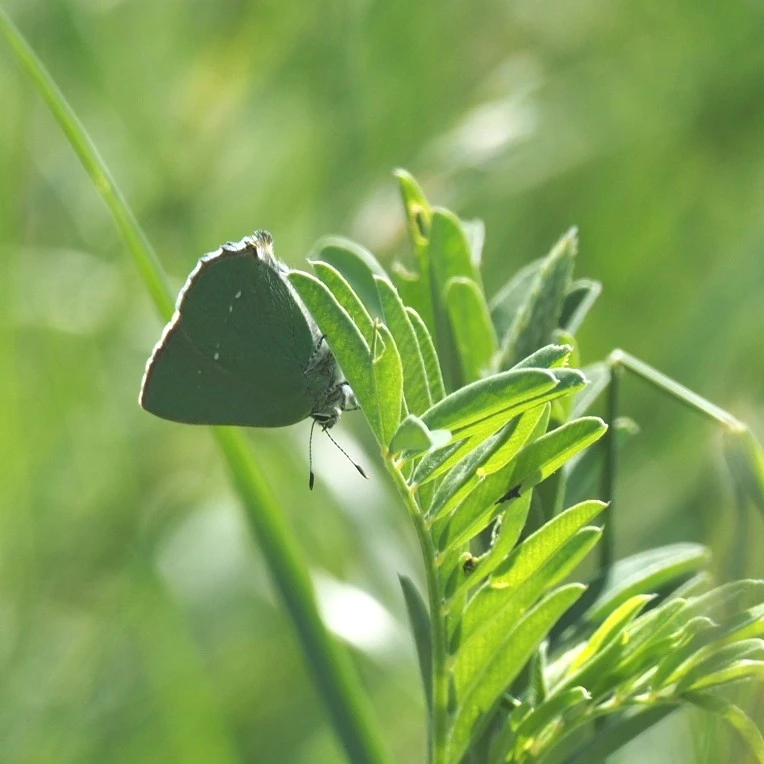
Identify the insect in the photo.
Callophrys rubi
